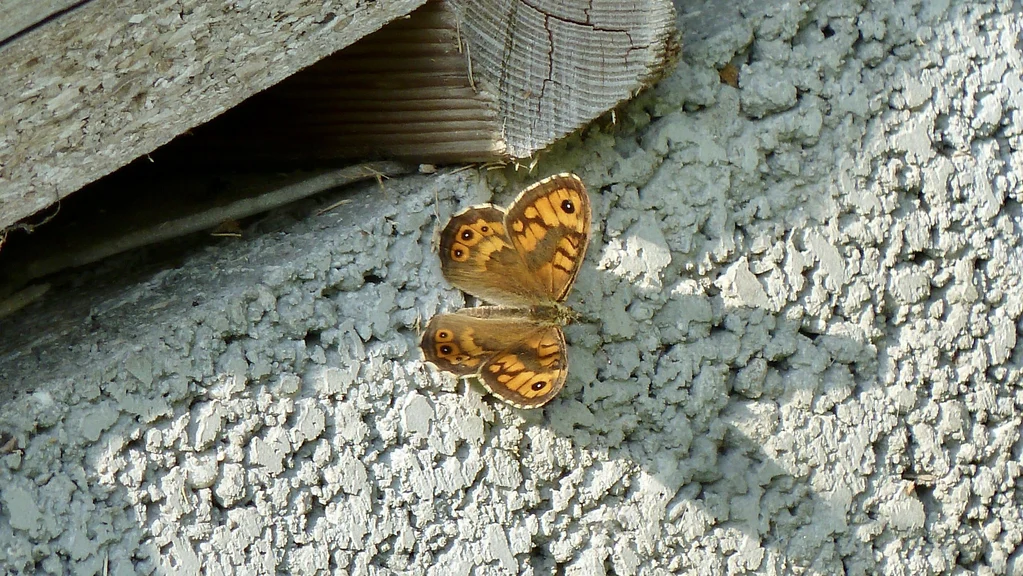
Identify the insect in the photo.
Lasiommata megera (also Pararge megera)
